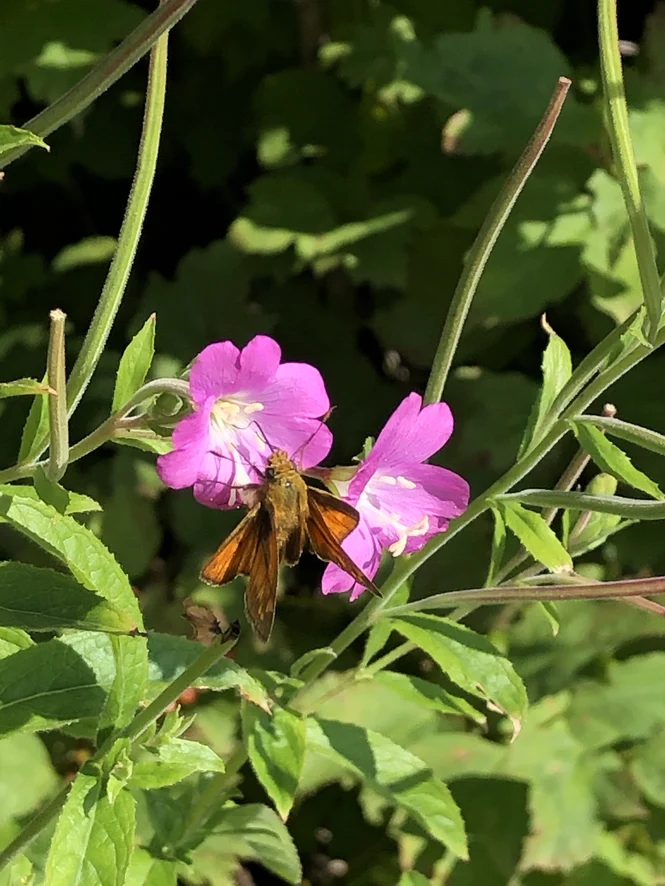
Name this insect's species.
Ochlodes sylvanus (also Ochlodes venata)
